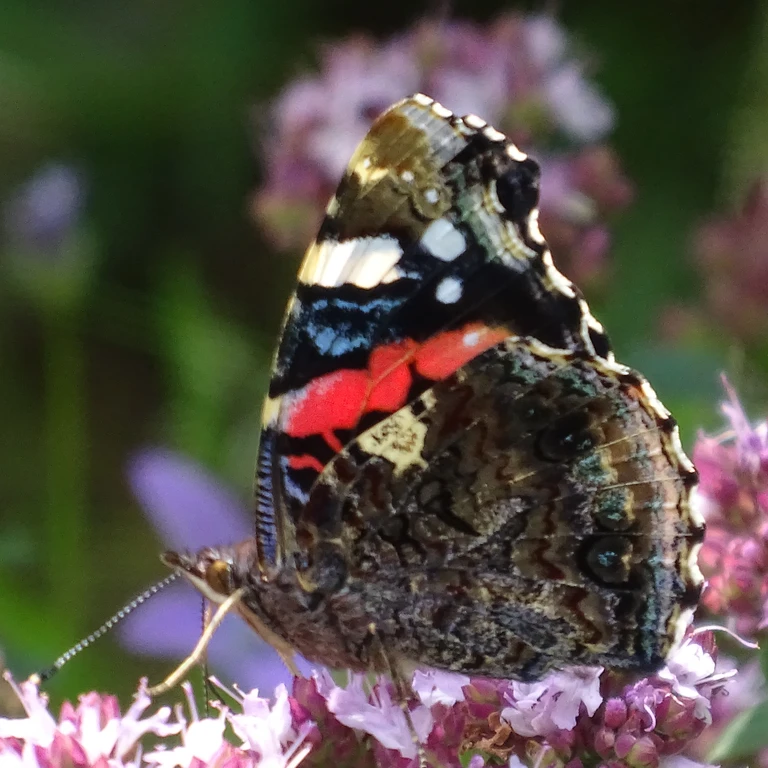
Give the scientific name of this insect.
Vanessa atalanta
